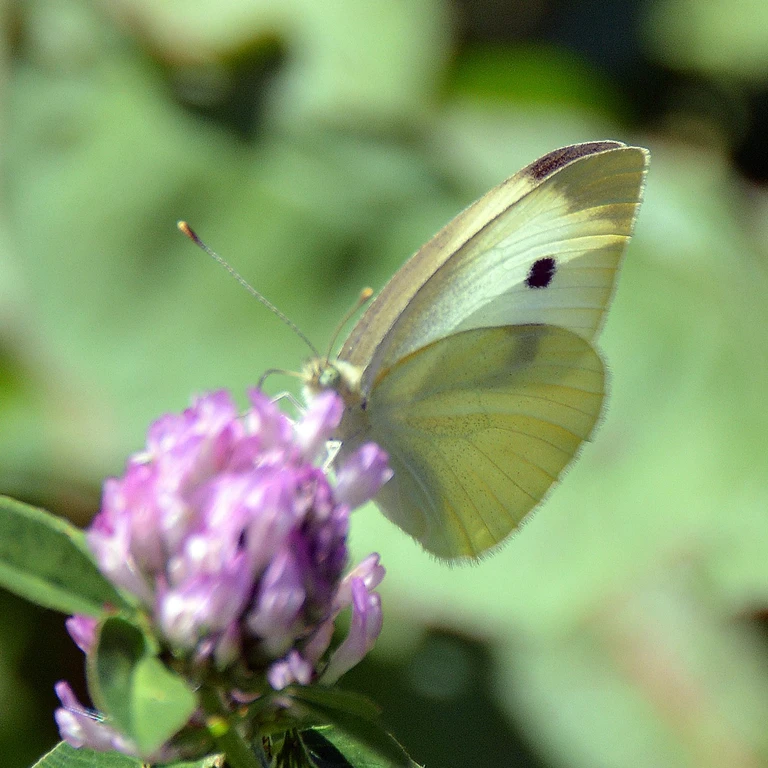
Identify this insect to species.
Pieris rapae
